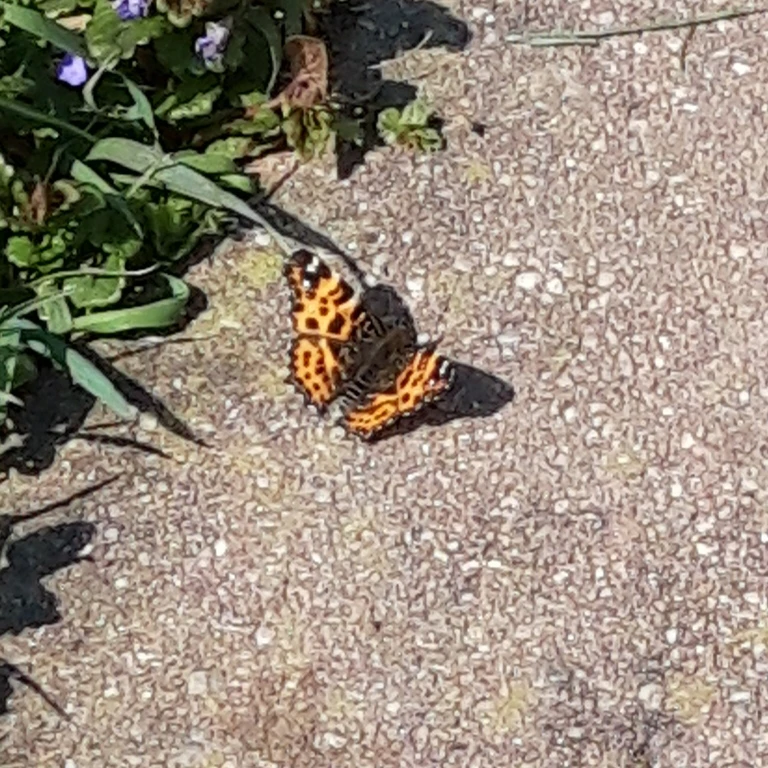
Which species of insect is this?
Araschnia levana
